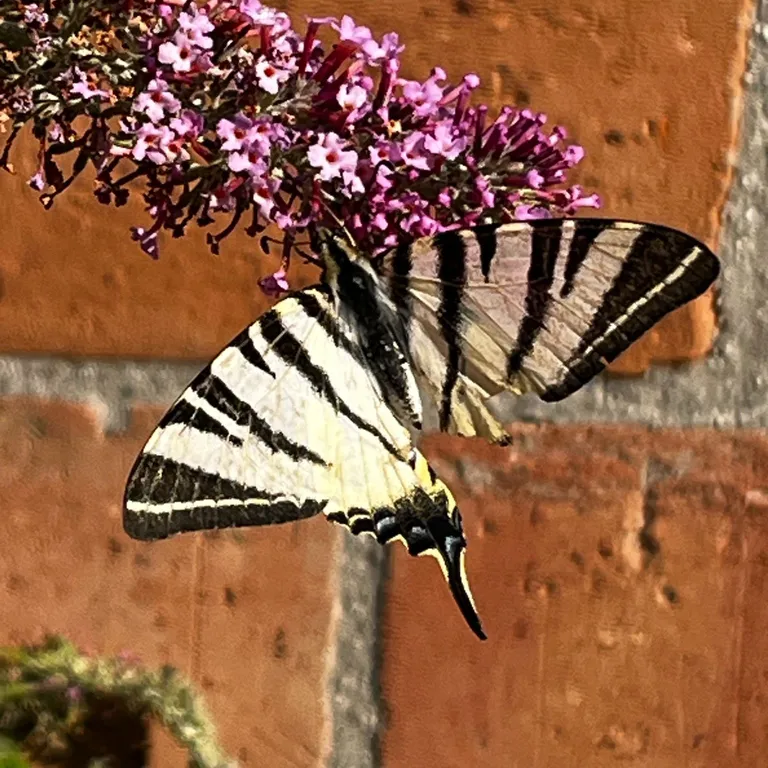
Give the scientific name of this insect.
Iphiclides podalirius
